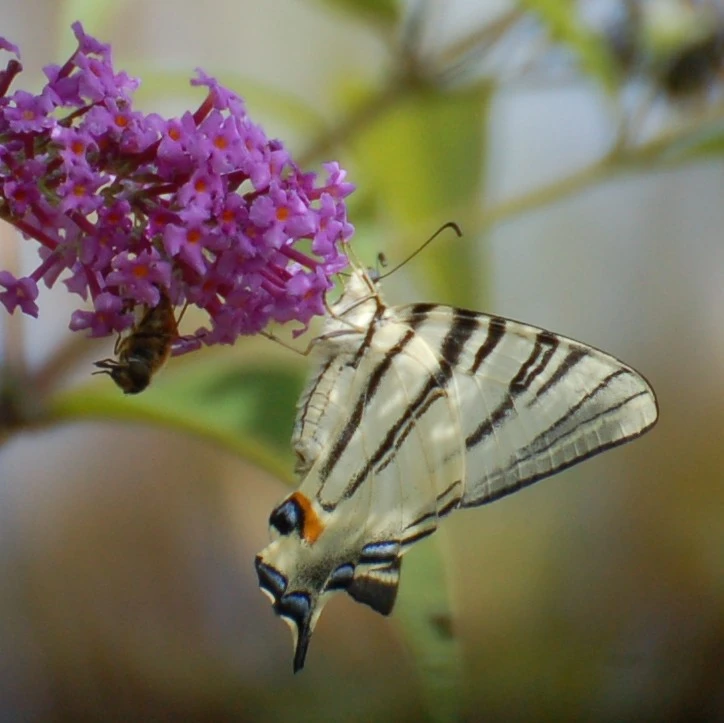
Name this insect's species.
Iphiclides podalirius
